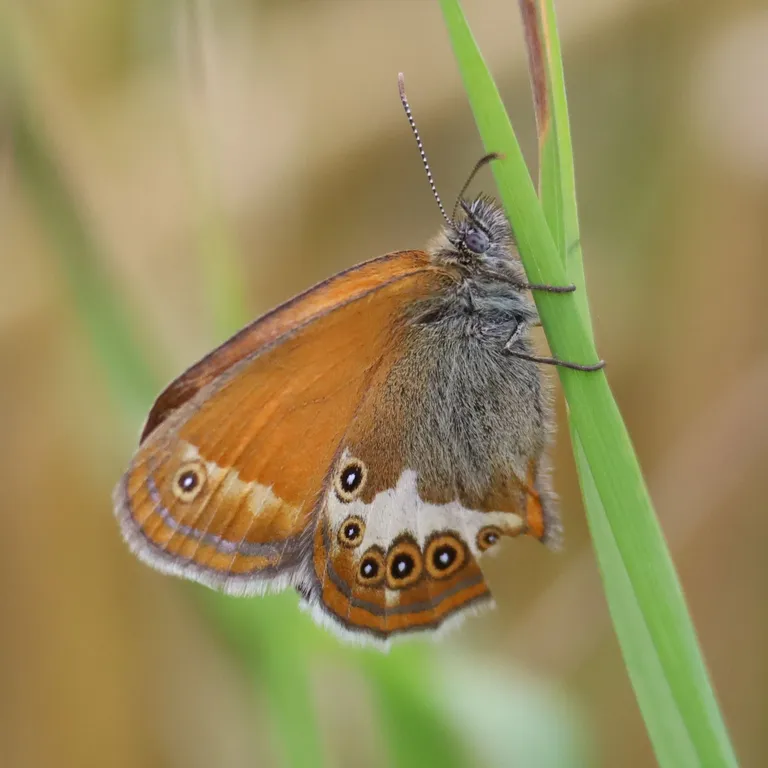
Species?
Coenonympha arcania
